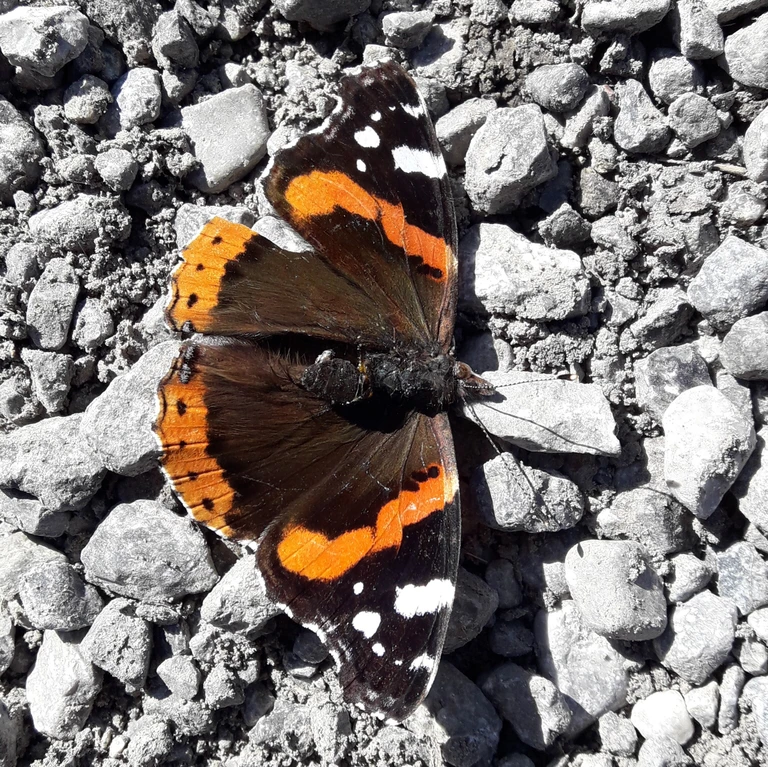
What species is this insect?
Vanessa atalanta
